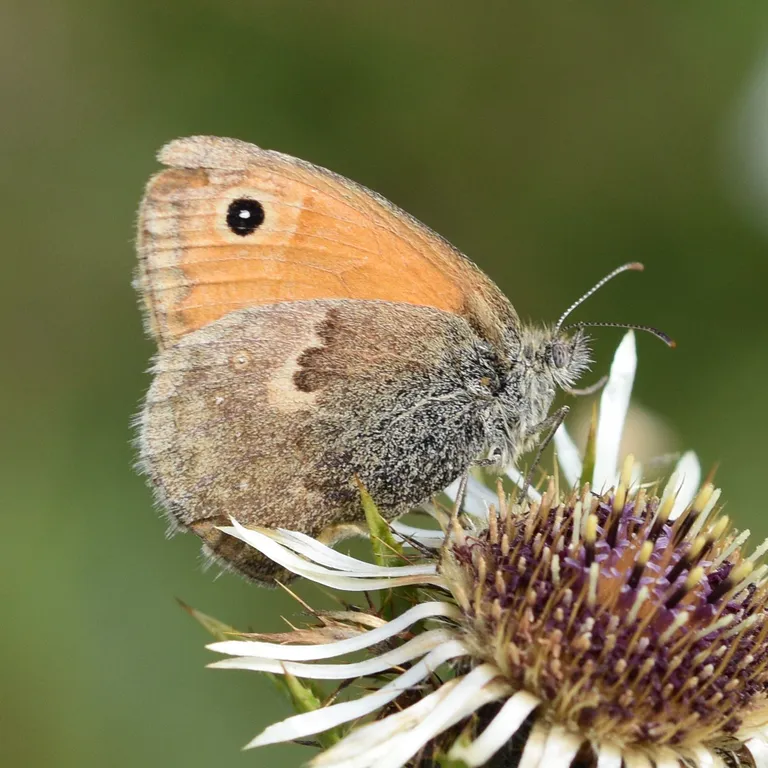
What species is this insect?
Coenonympha pamphilus
